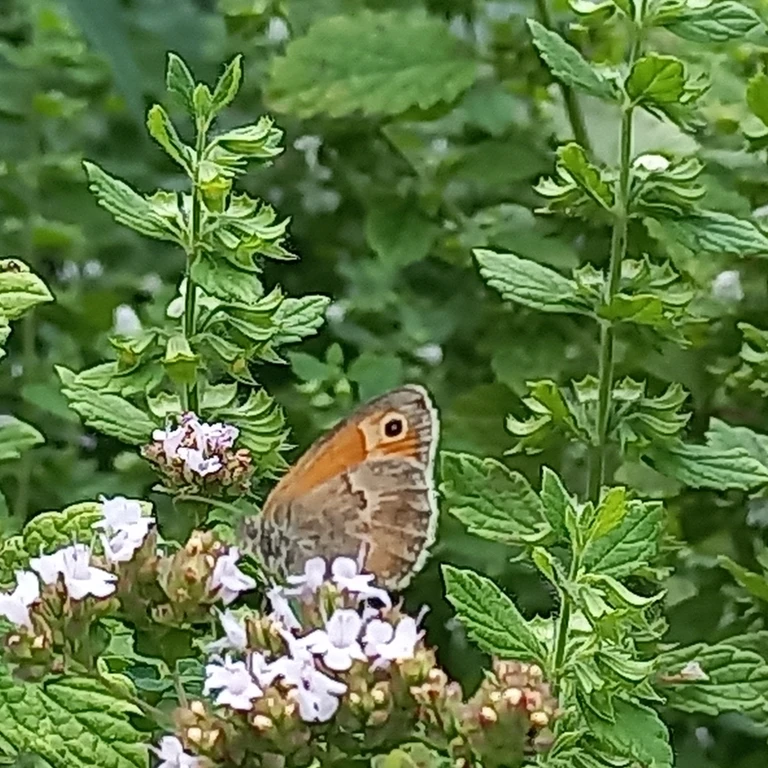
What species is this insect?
Coenonympha pamphilus
